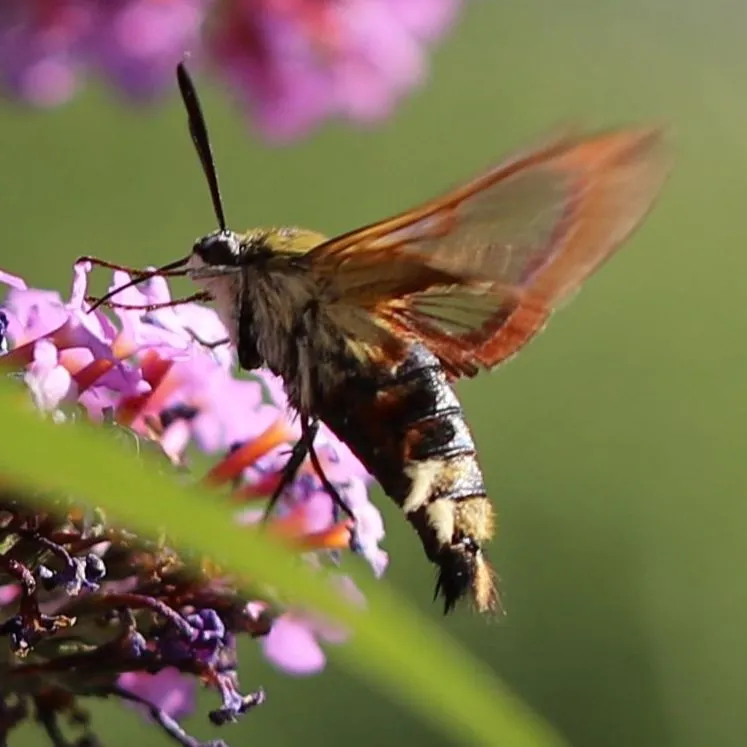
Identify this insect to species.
Hemaris fuciformis
